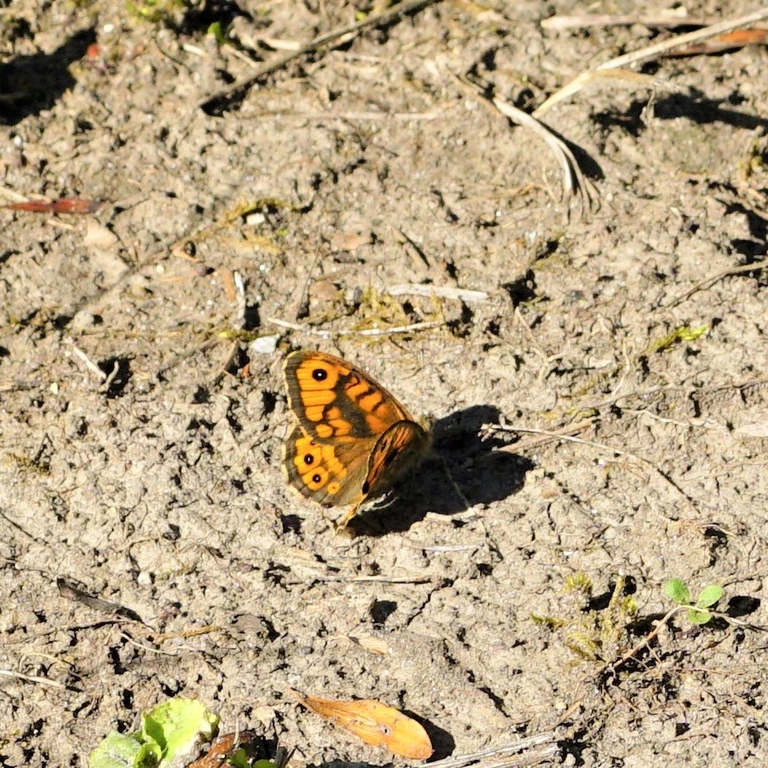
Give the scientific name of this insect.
Lasiommata megera (also Pararge megera)
